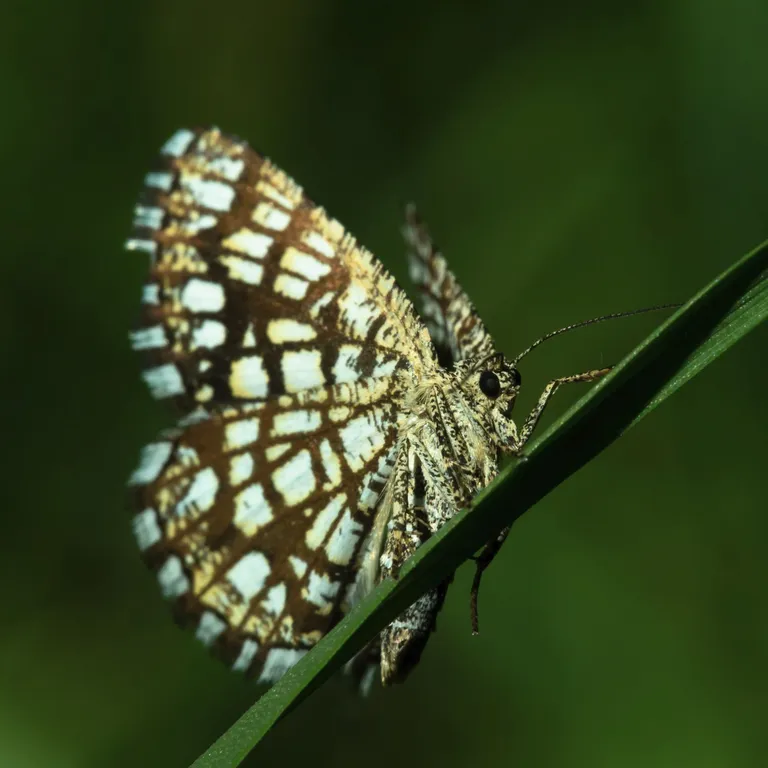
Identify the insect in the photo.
Chiasmia clathrata
